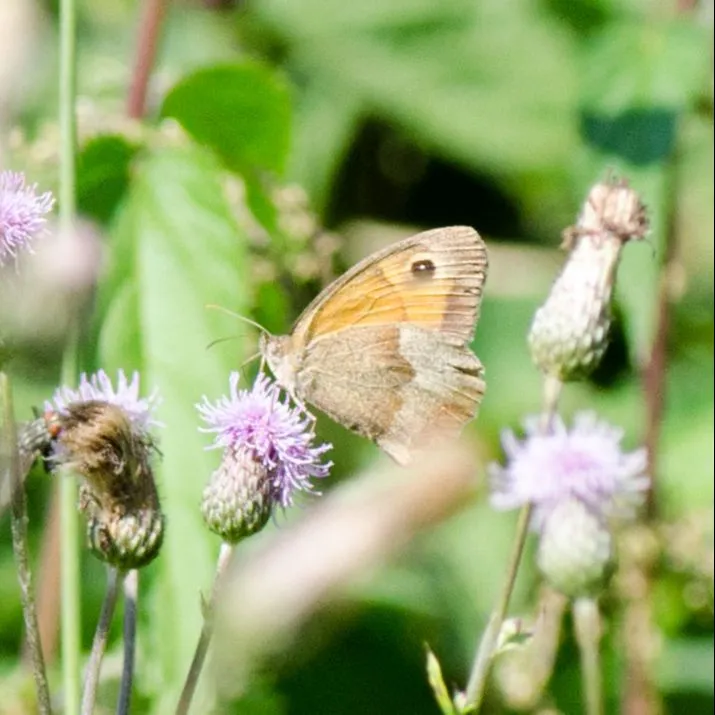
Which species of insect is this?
Maniola jurtina
